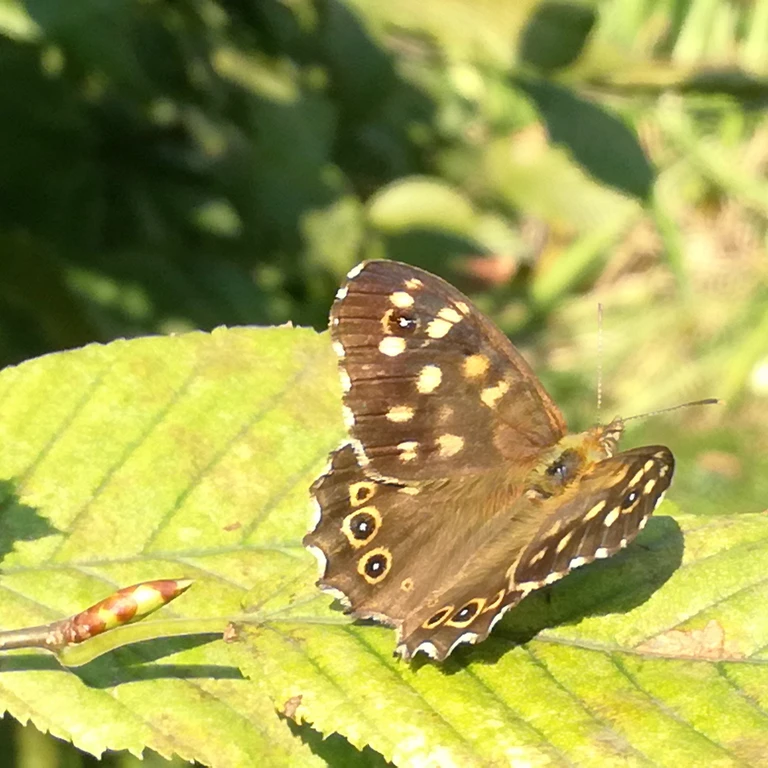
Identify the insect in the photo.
Pararge aegeria
